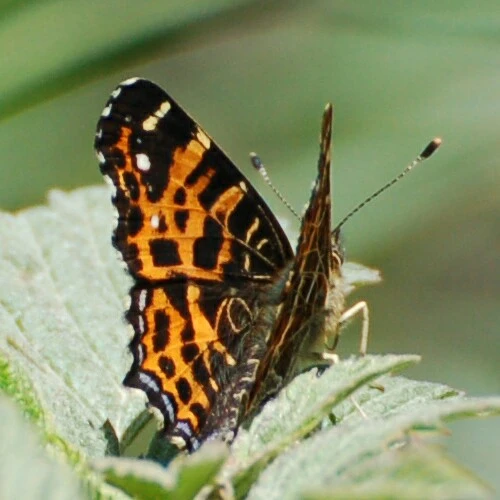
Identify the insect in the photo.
Araschnia levana
